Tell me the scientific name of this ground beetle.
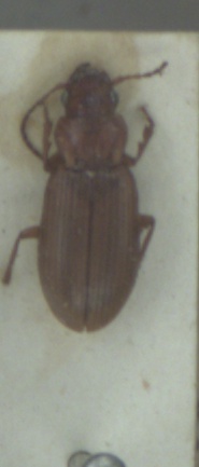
Dicheirotrichus gustavii
